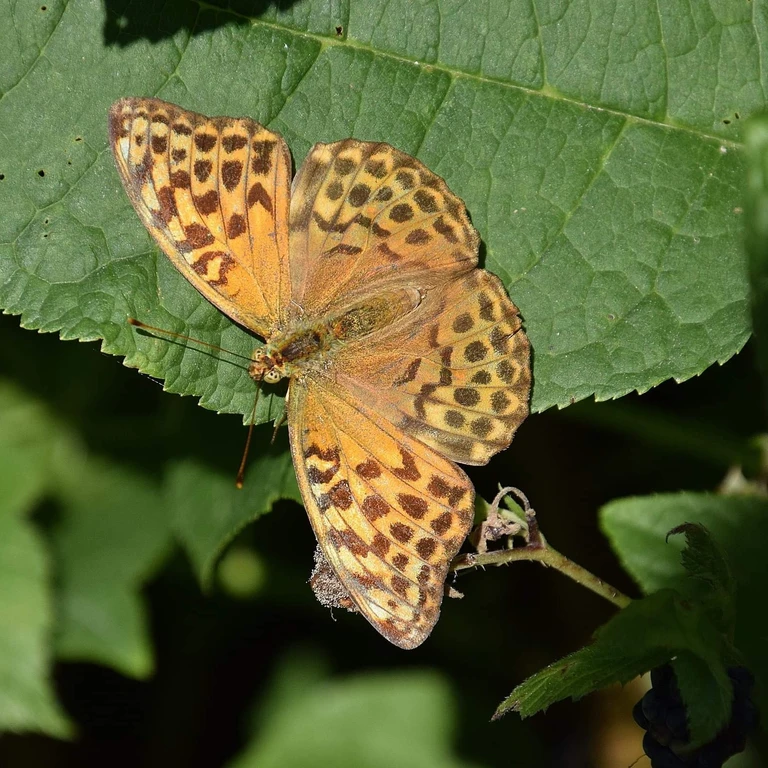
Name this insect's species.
Argynnis paphia
